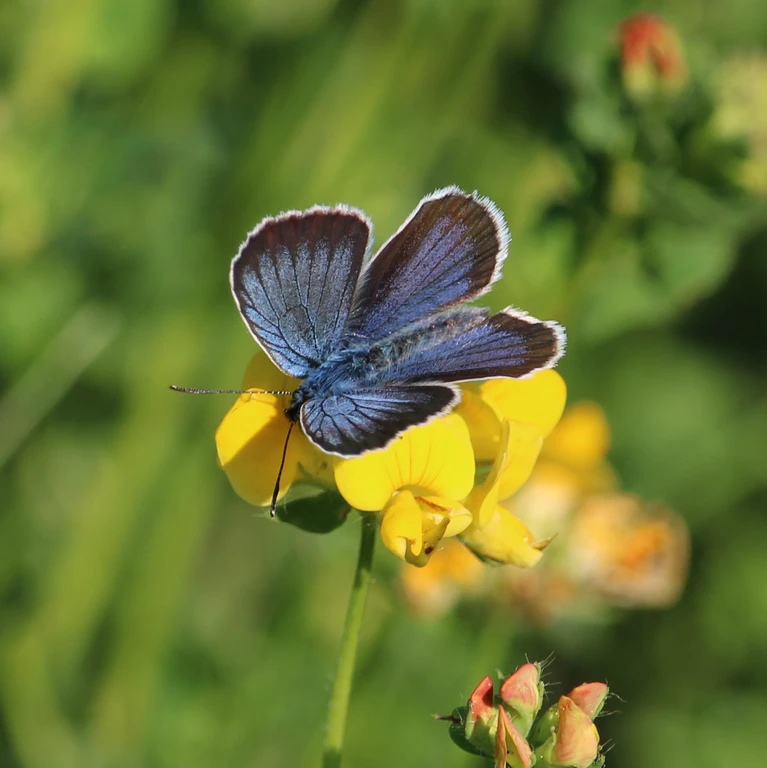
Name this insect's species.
Plebejus argus
